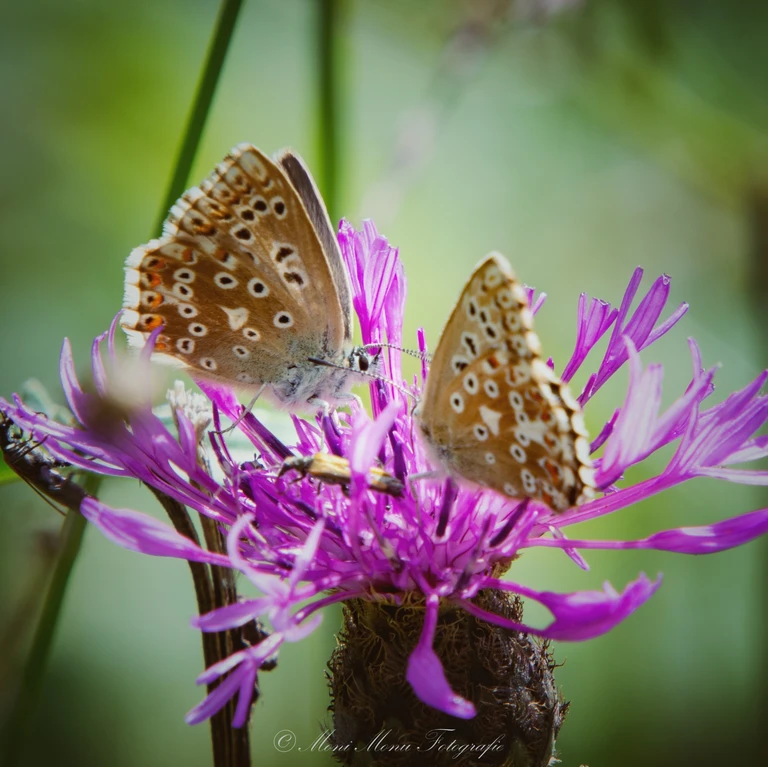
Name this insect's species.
Lysandra coridon
